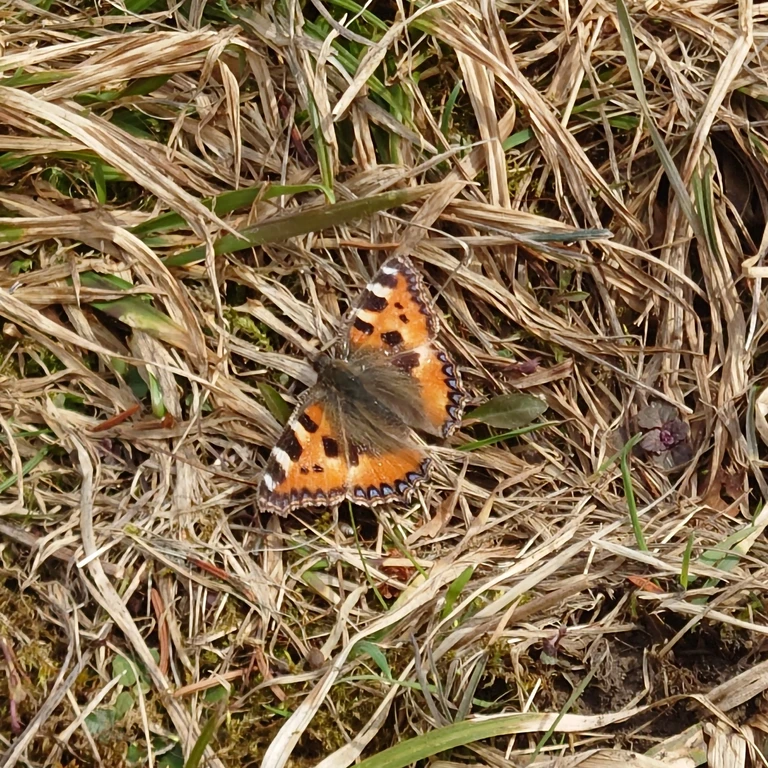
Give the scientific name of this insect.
Aglais urticae
